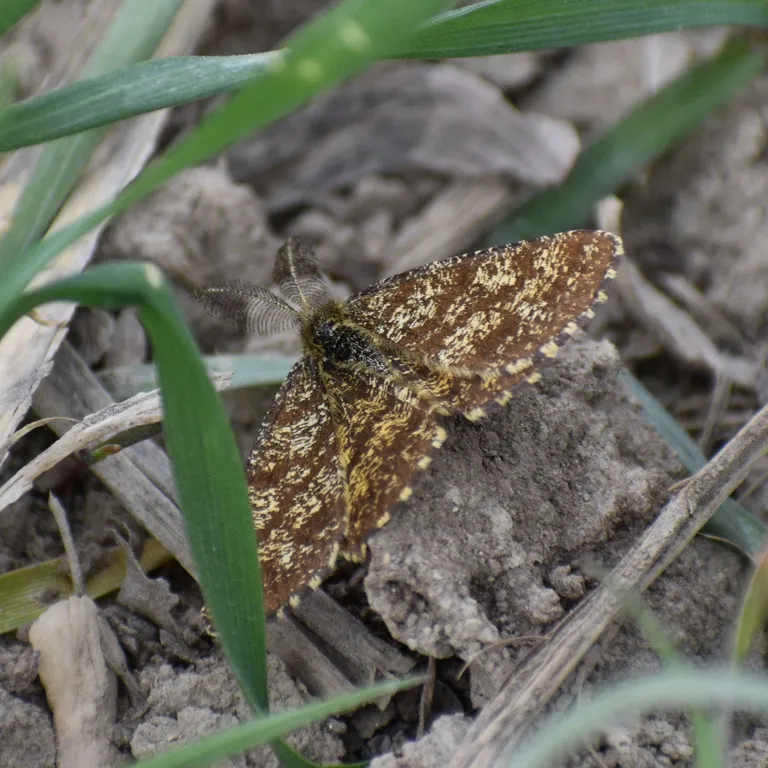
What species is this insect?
Ematurga atomaria
